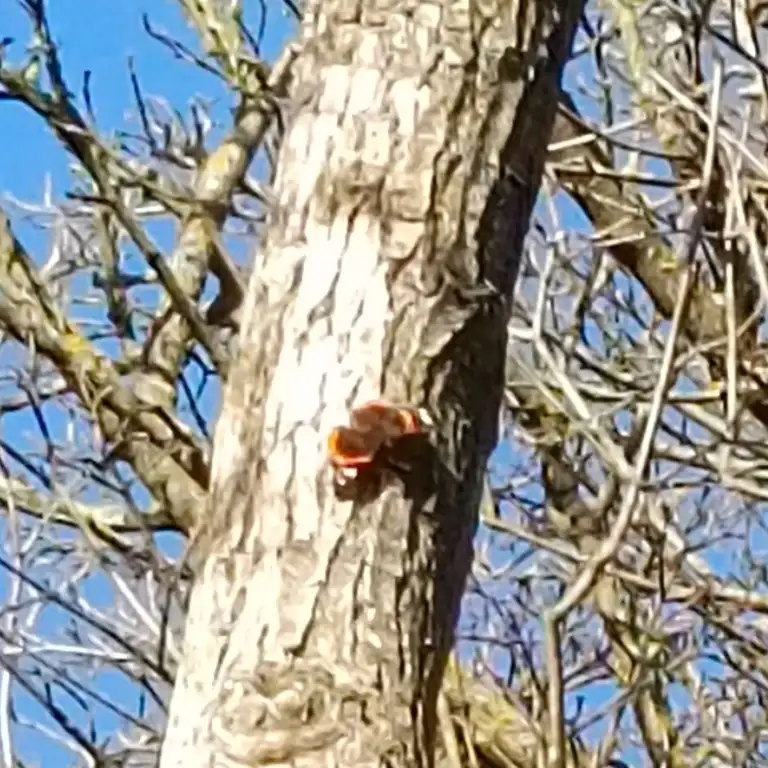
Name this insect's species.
Vanessa atalanta
